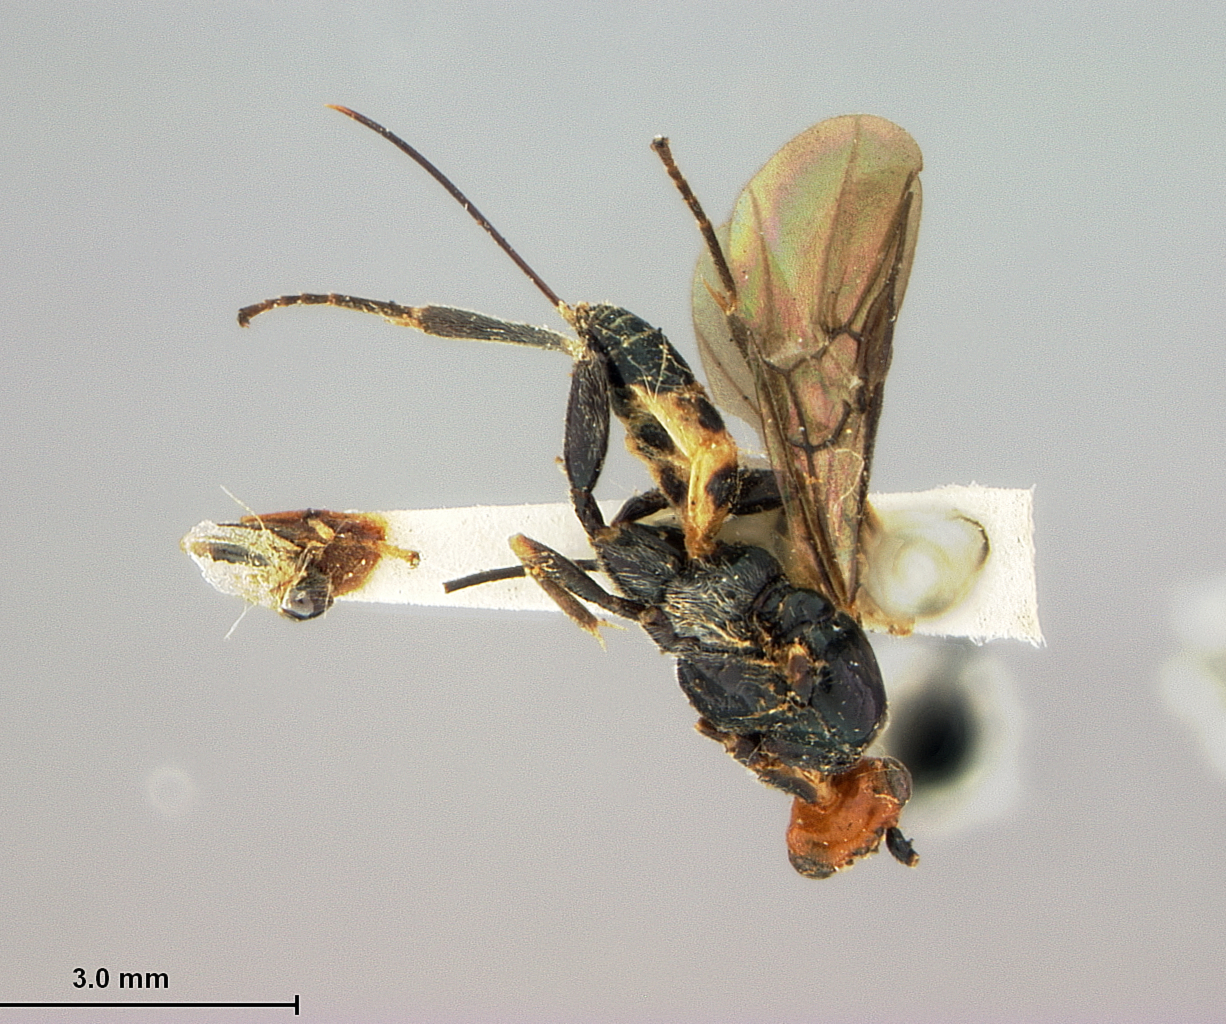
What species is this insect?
Orgiloneura antipoda
